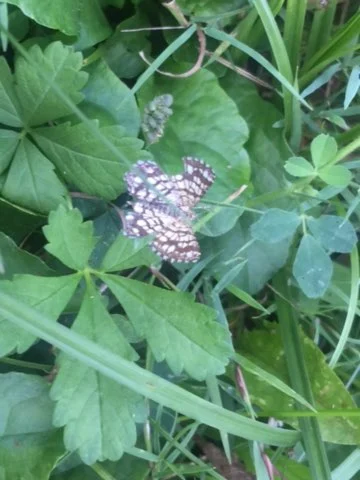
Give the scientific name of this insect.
Chiasmia clathrata
